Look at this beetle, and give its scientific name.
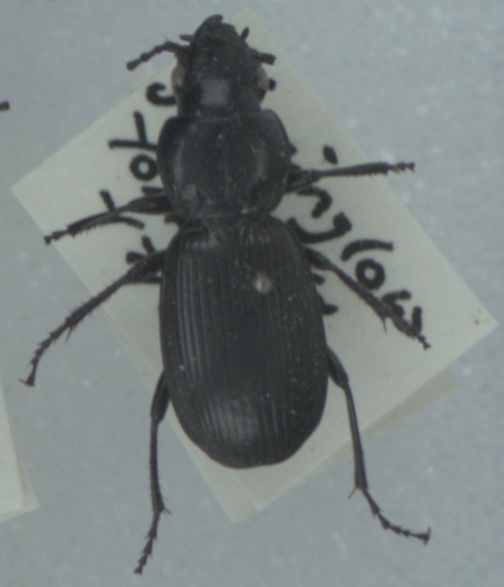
Pterostichus madidus
